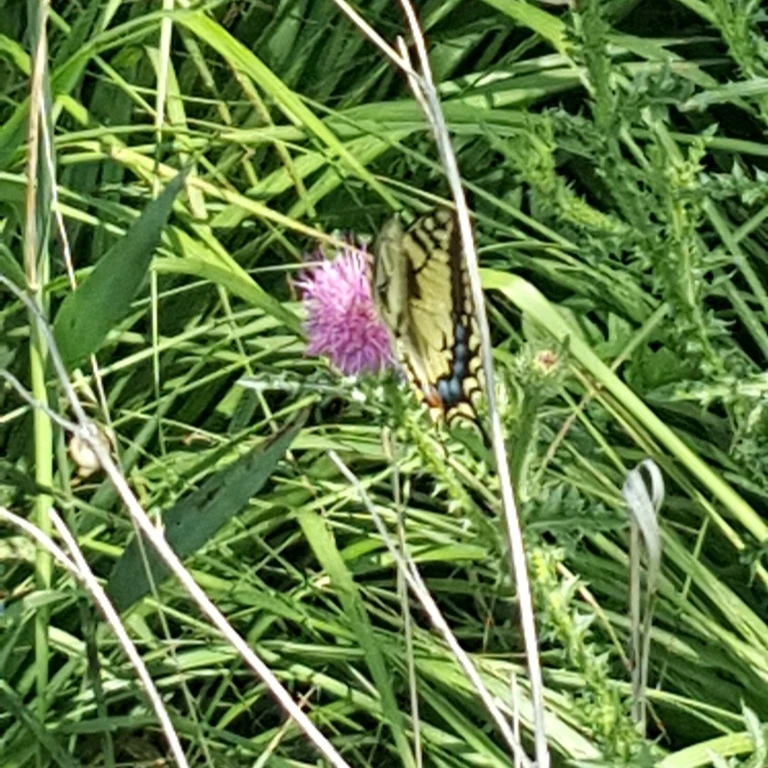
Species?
Papilio machaon
